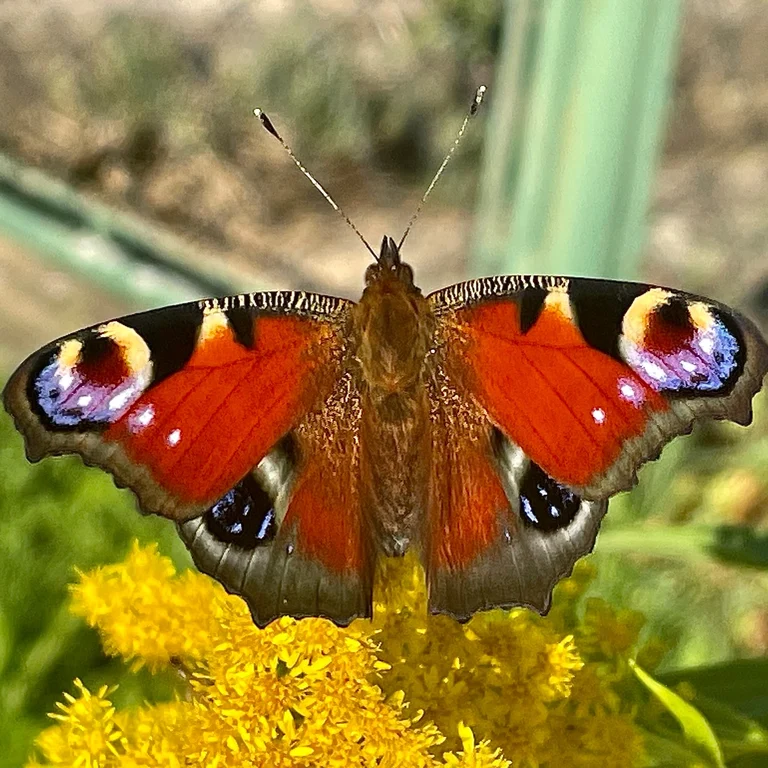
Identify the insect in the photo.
Aglais io
